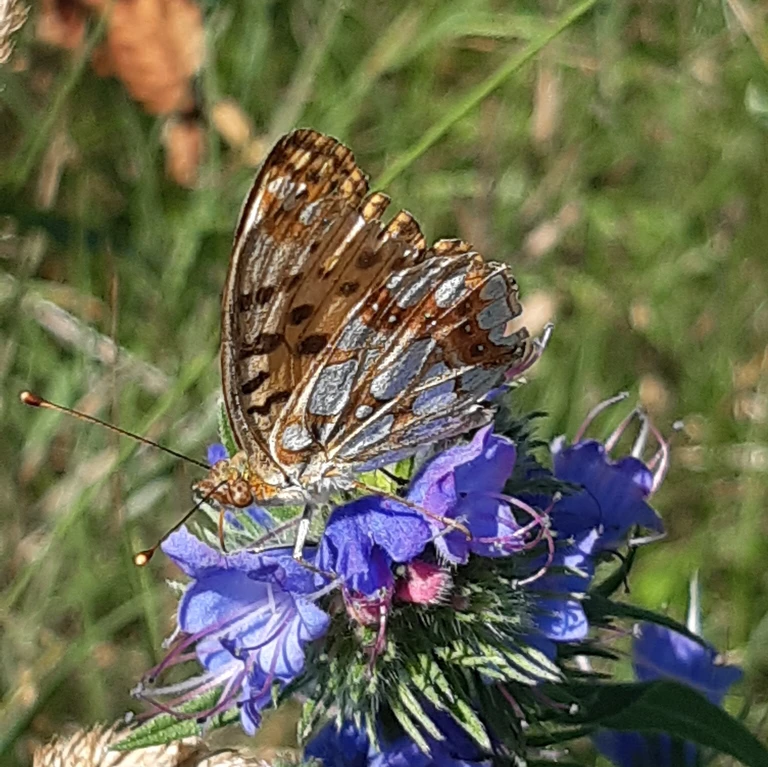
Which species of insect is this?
Issoria lathonia
